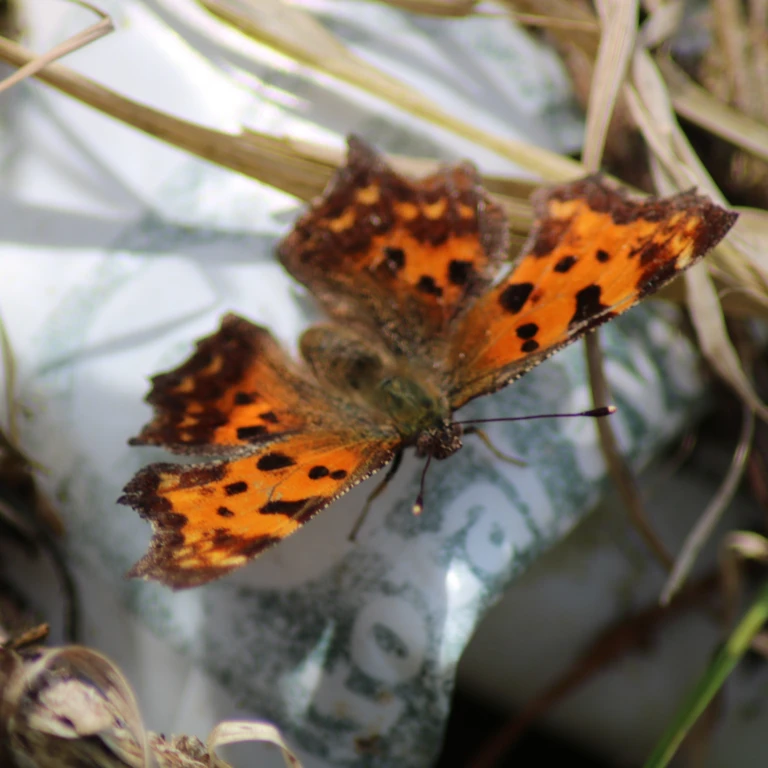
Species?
Polygonia c-album
